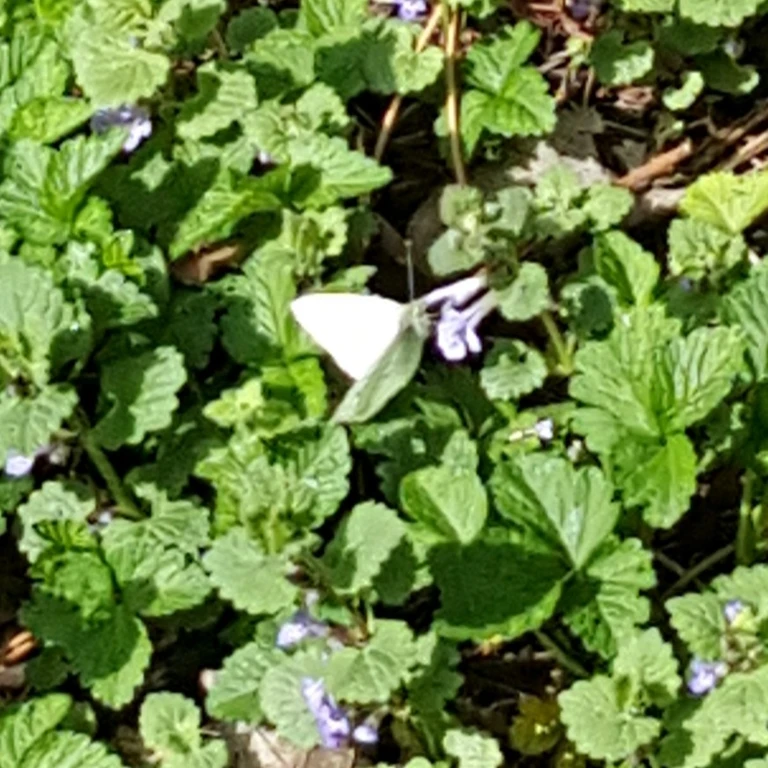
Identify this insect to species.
Pieris rapae
